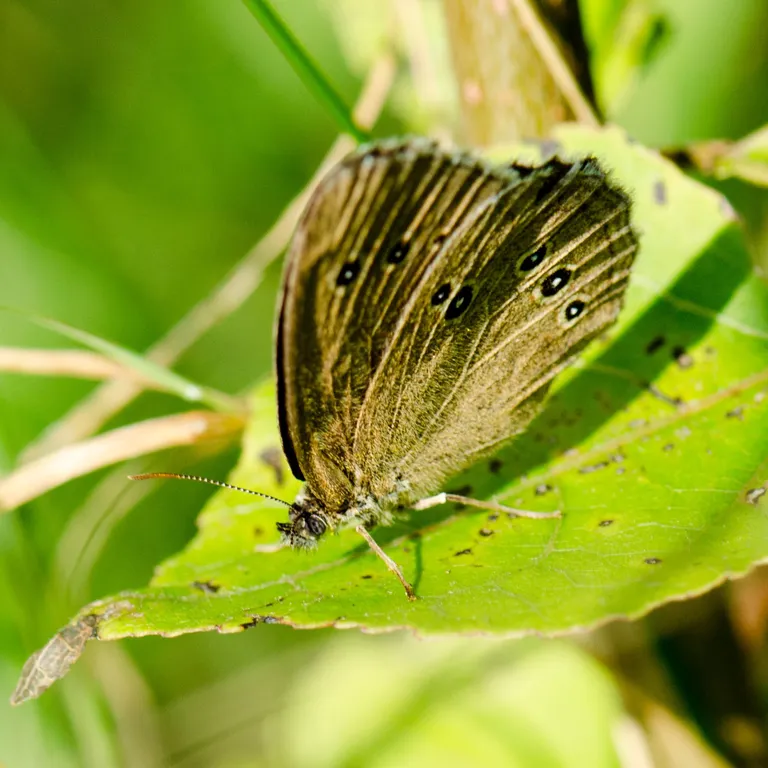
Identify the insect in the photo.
Aphantopus hyperantus
